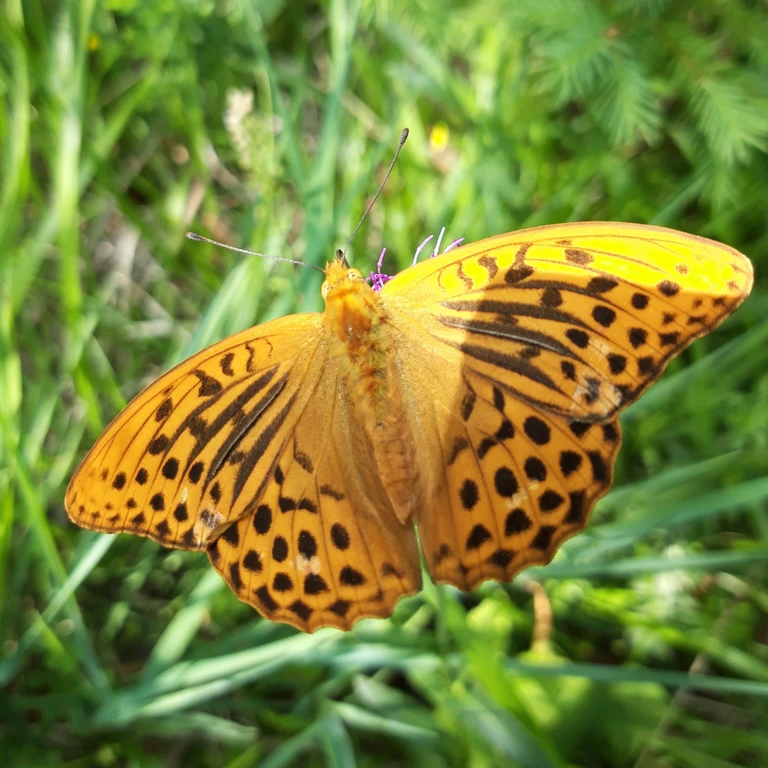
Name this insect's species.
Argynnis paphia
